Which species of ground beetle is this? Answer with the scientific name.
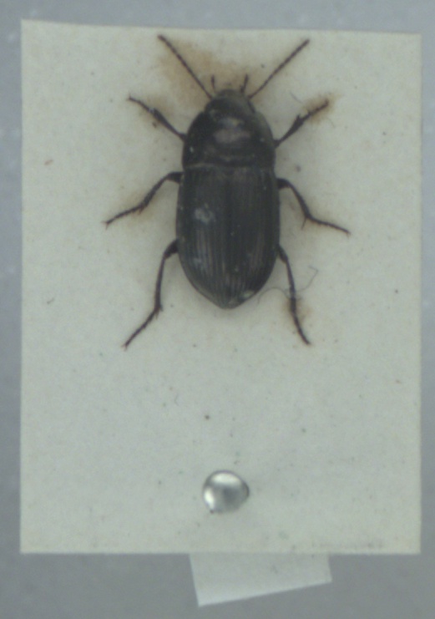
Amara lunicollis
